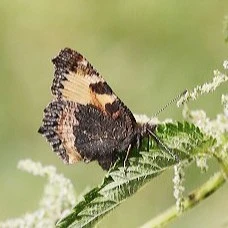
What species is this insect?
Aglais urticae
